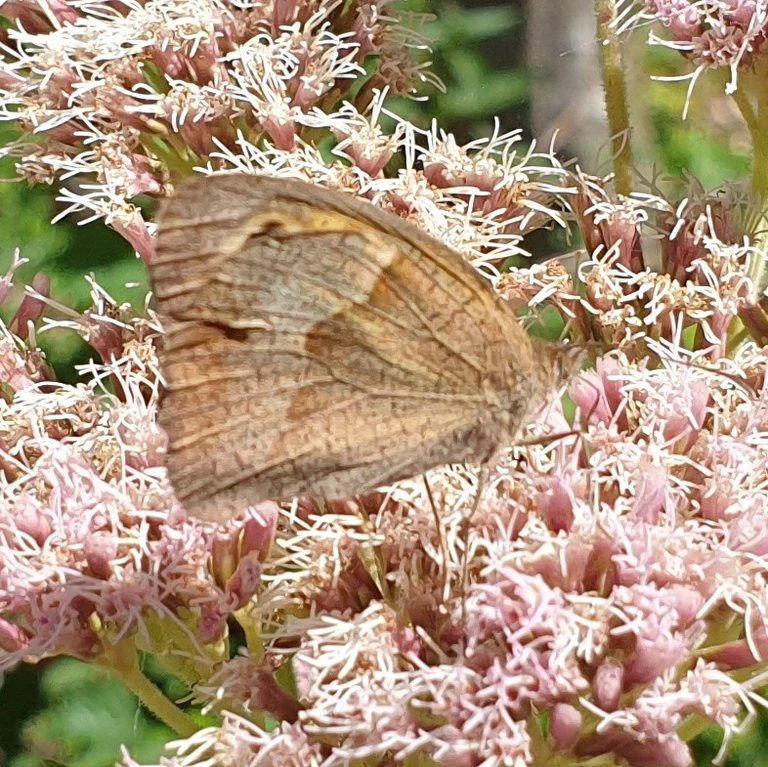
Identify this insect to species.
Maniola jurtina
